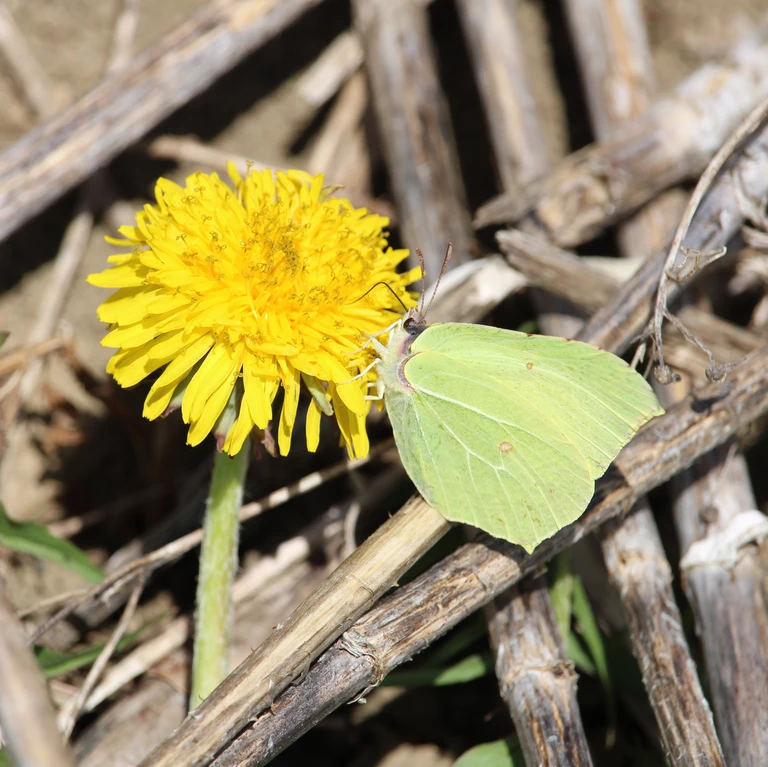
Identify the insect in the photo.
Gonepteryx rhamni
